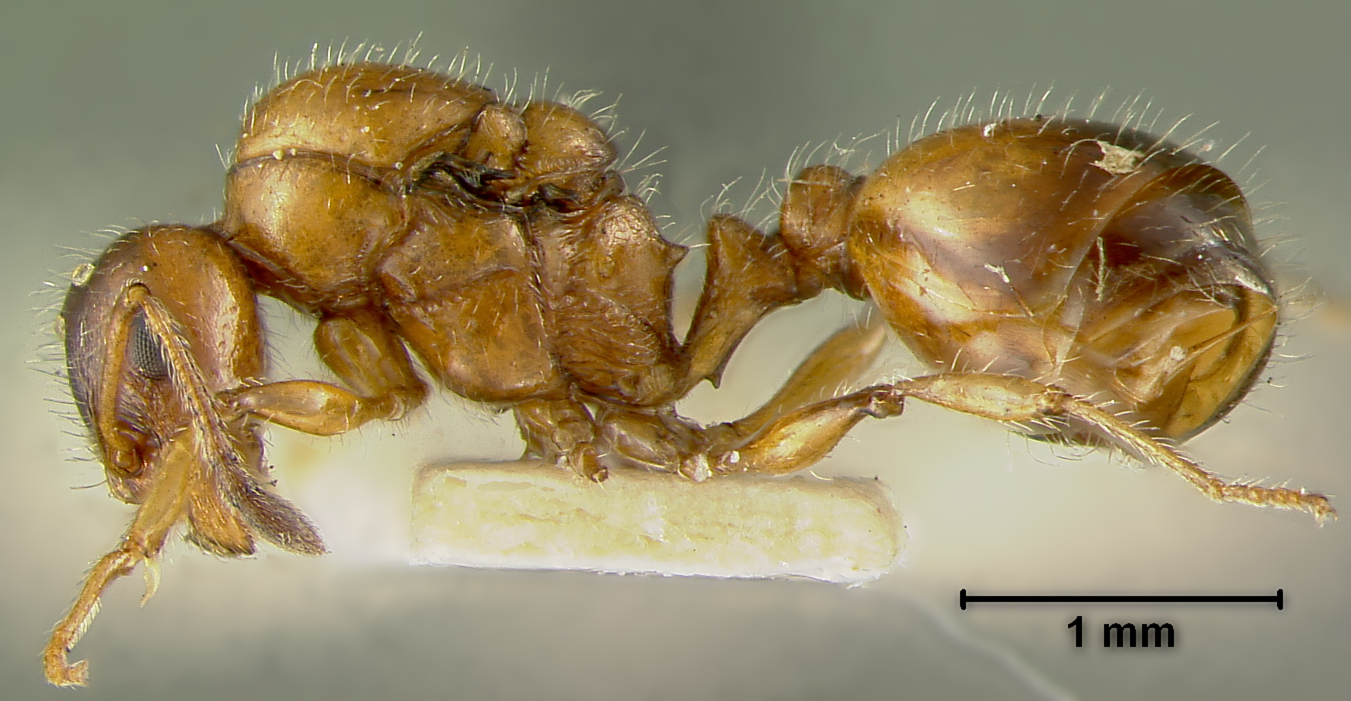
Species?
Leptothorax pergandei
